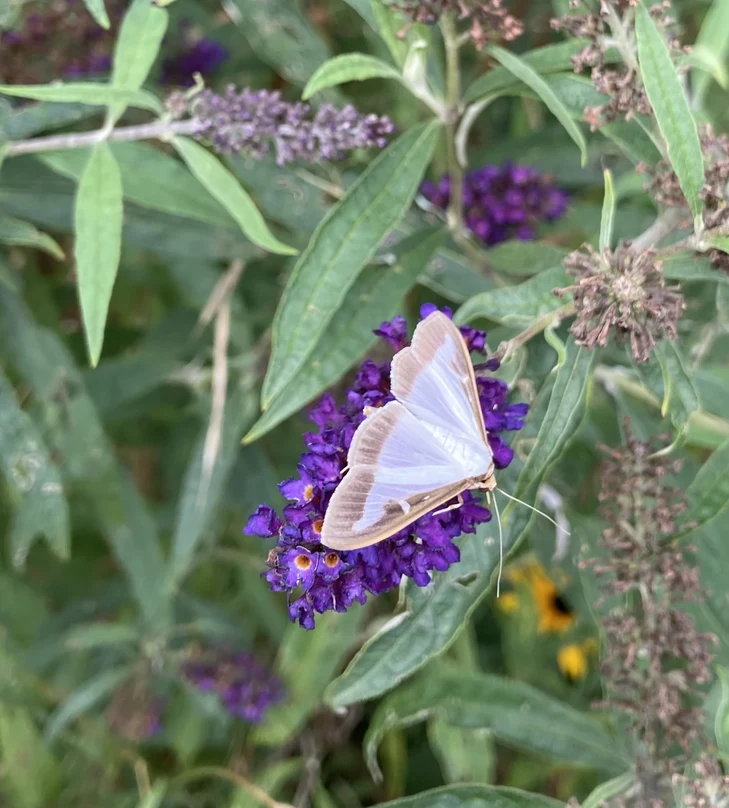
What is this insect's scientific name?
Cydalima perspectalis
